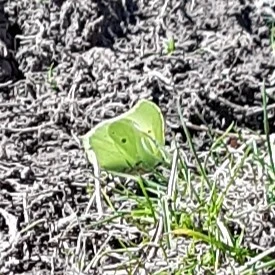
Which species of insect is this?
Gonepteryx rhamni
